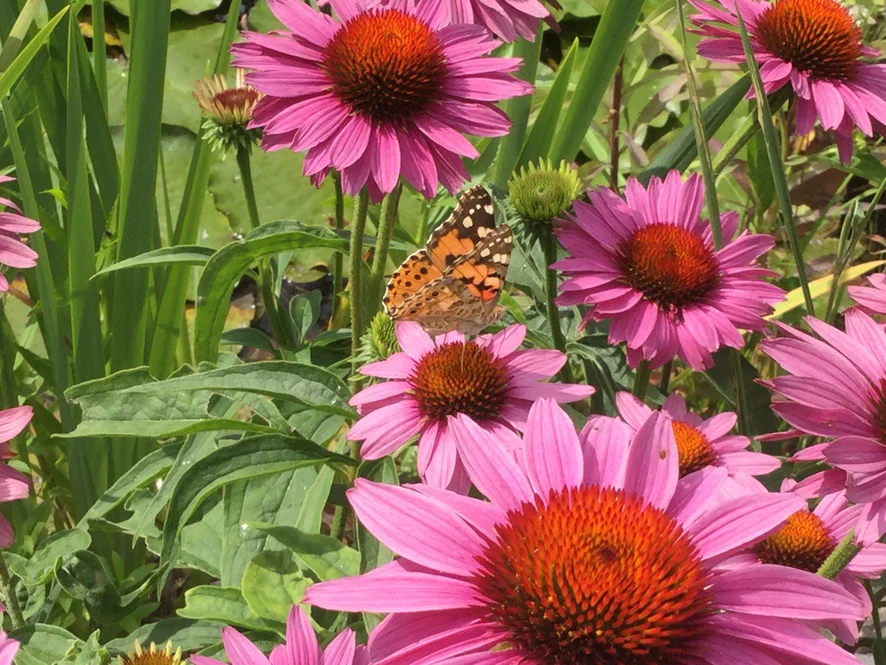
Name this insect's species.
Vanessa cardui
